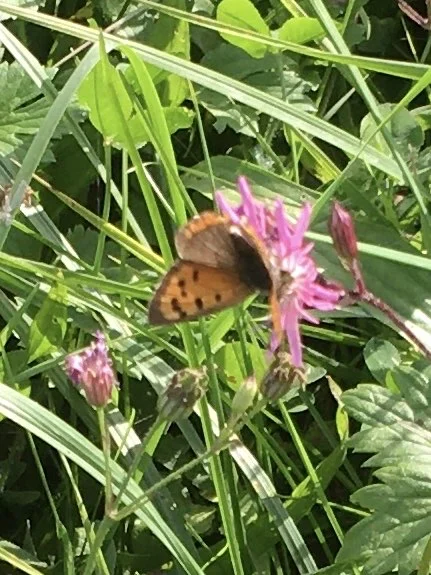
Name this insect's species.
Lycaena phlaeas
